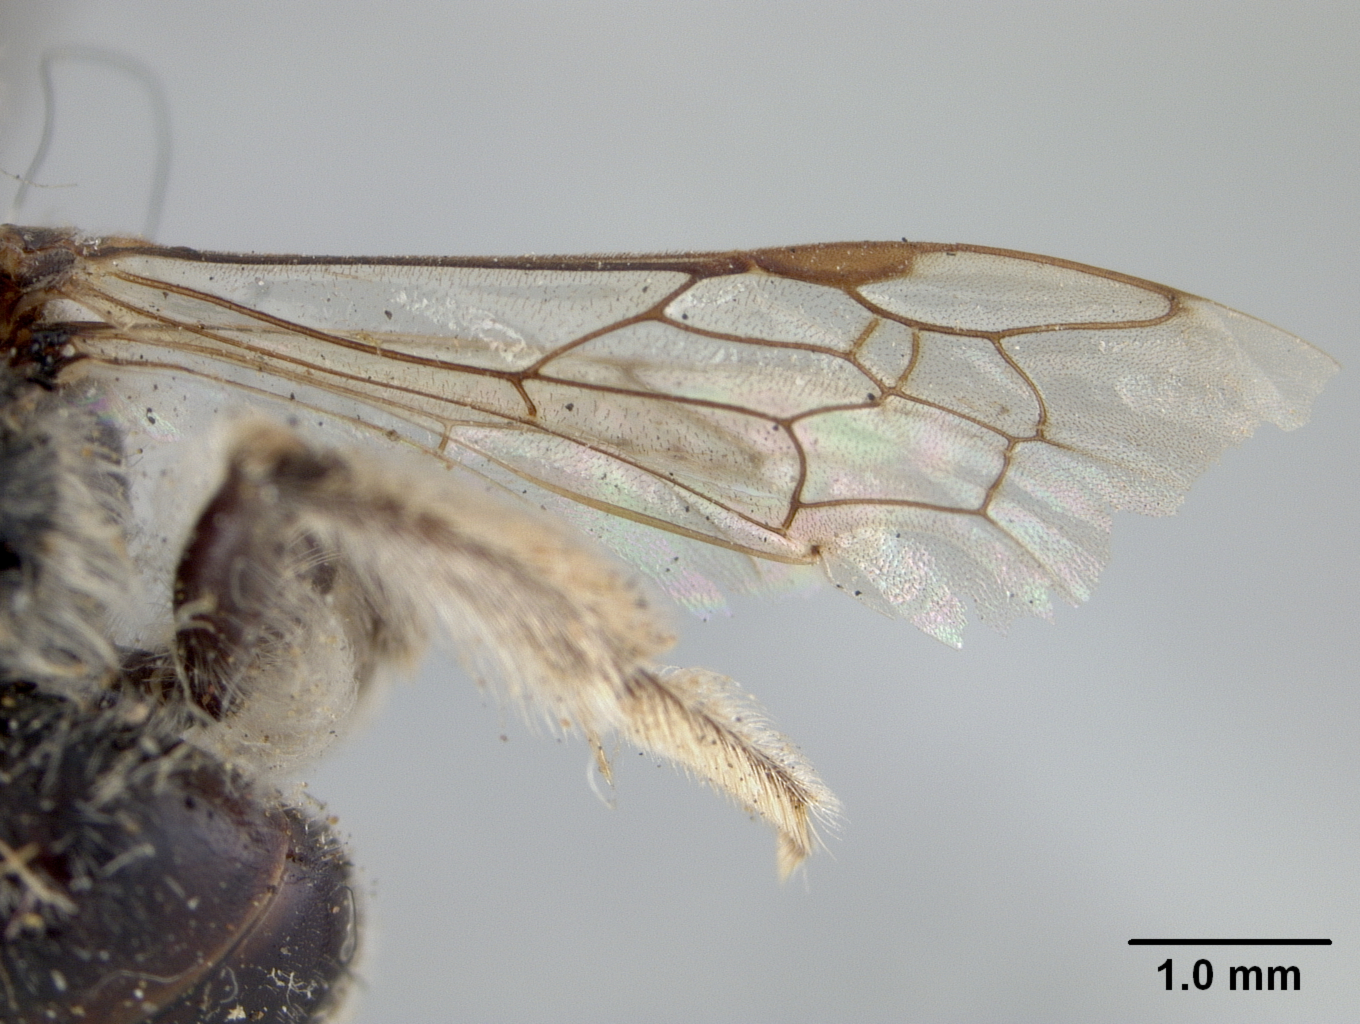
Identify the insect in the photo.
Andrena johnsoniana
